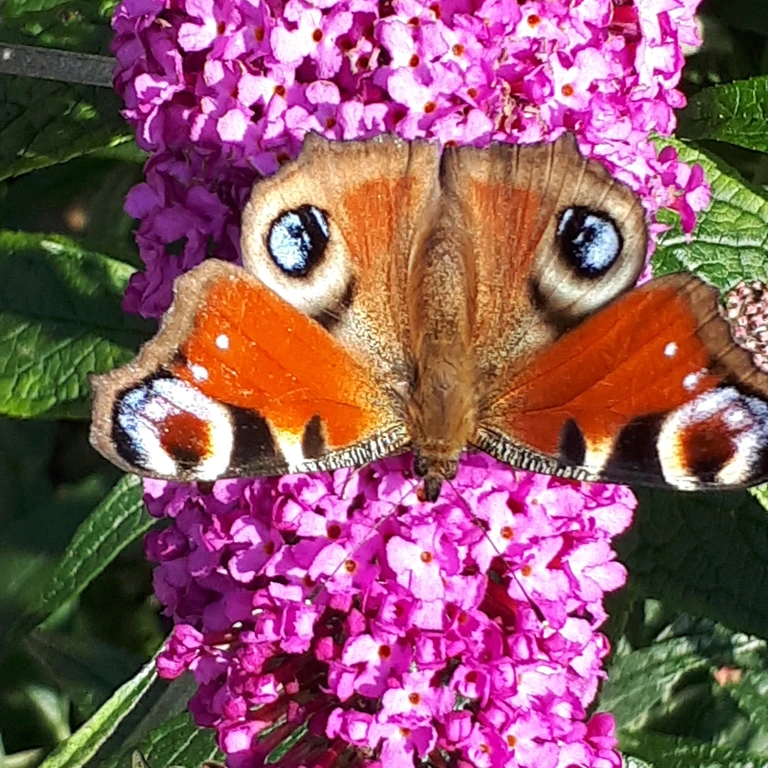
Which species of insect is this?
Aglais io
